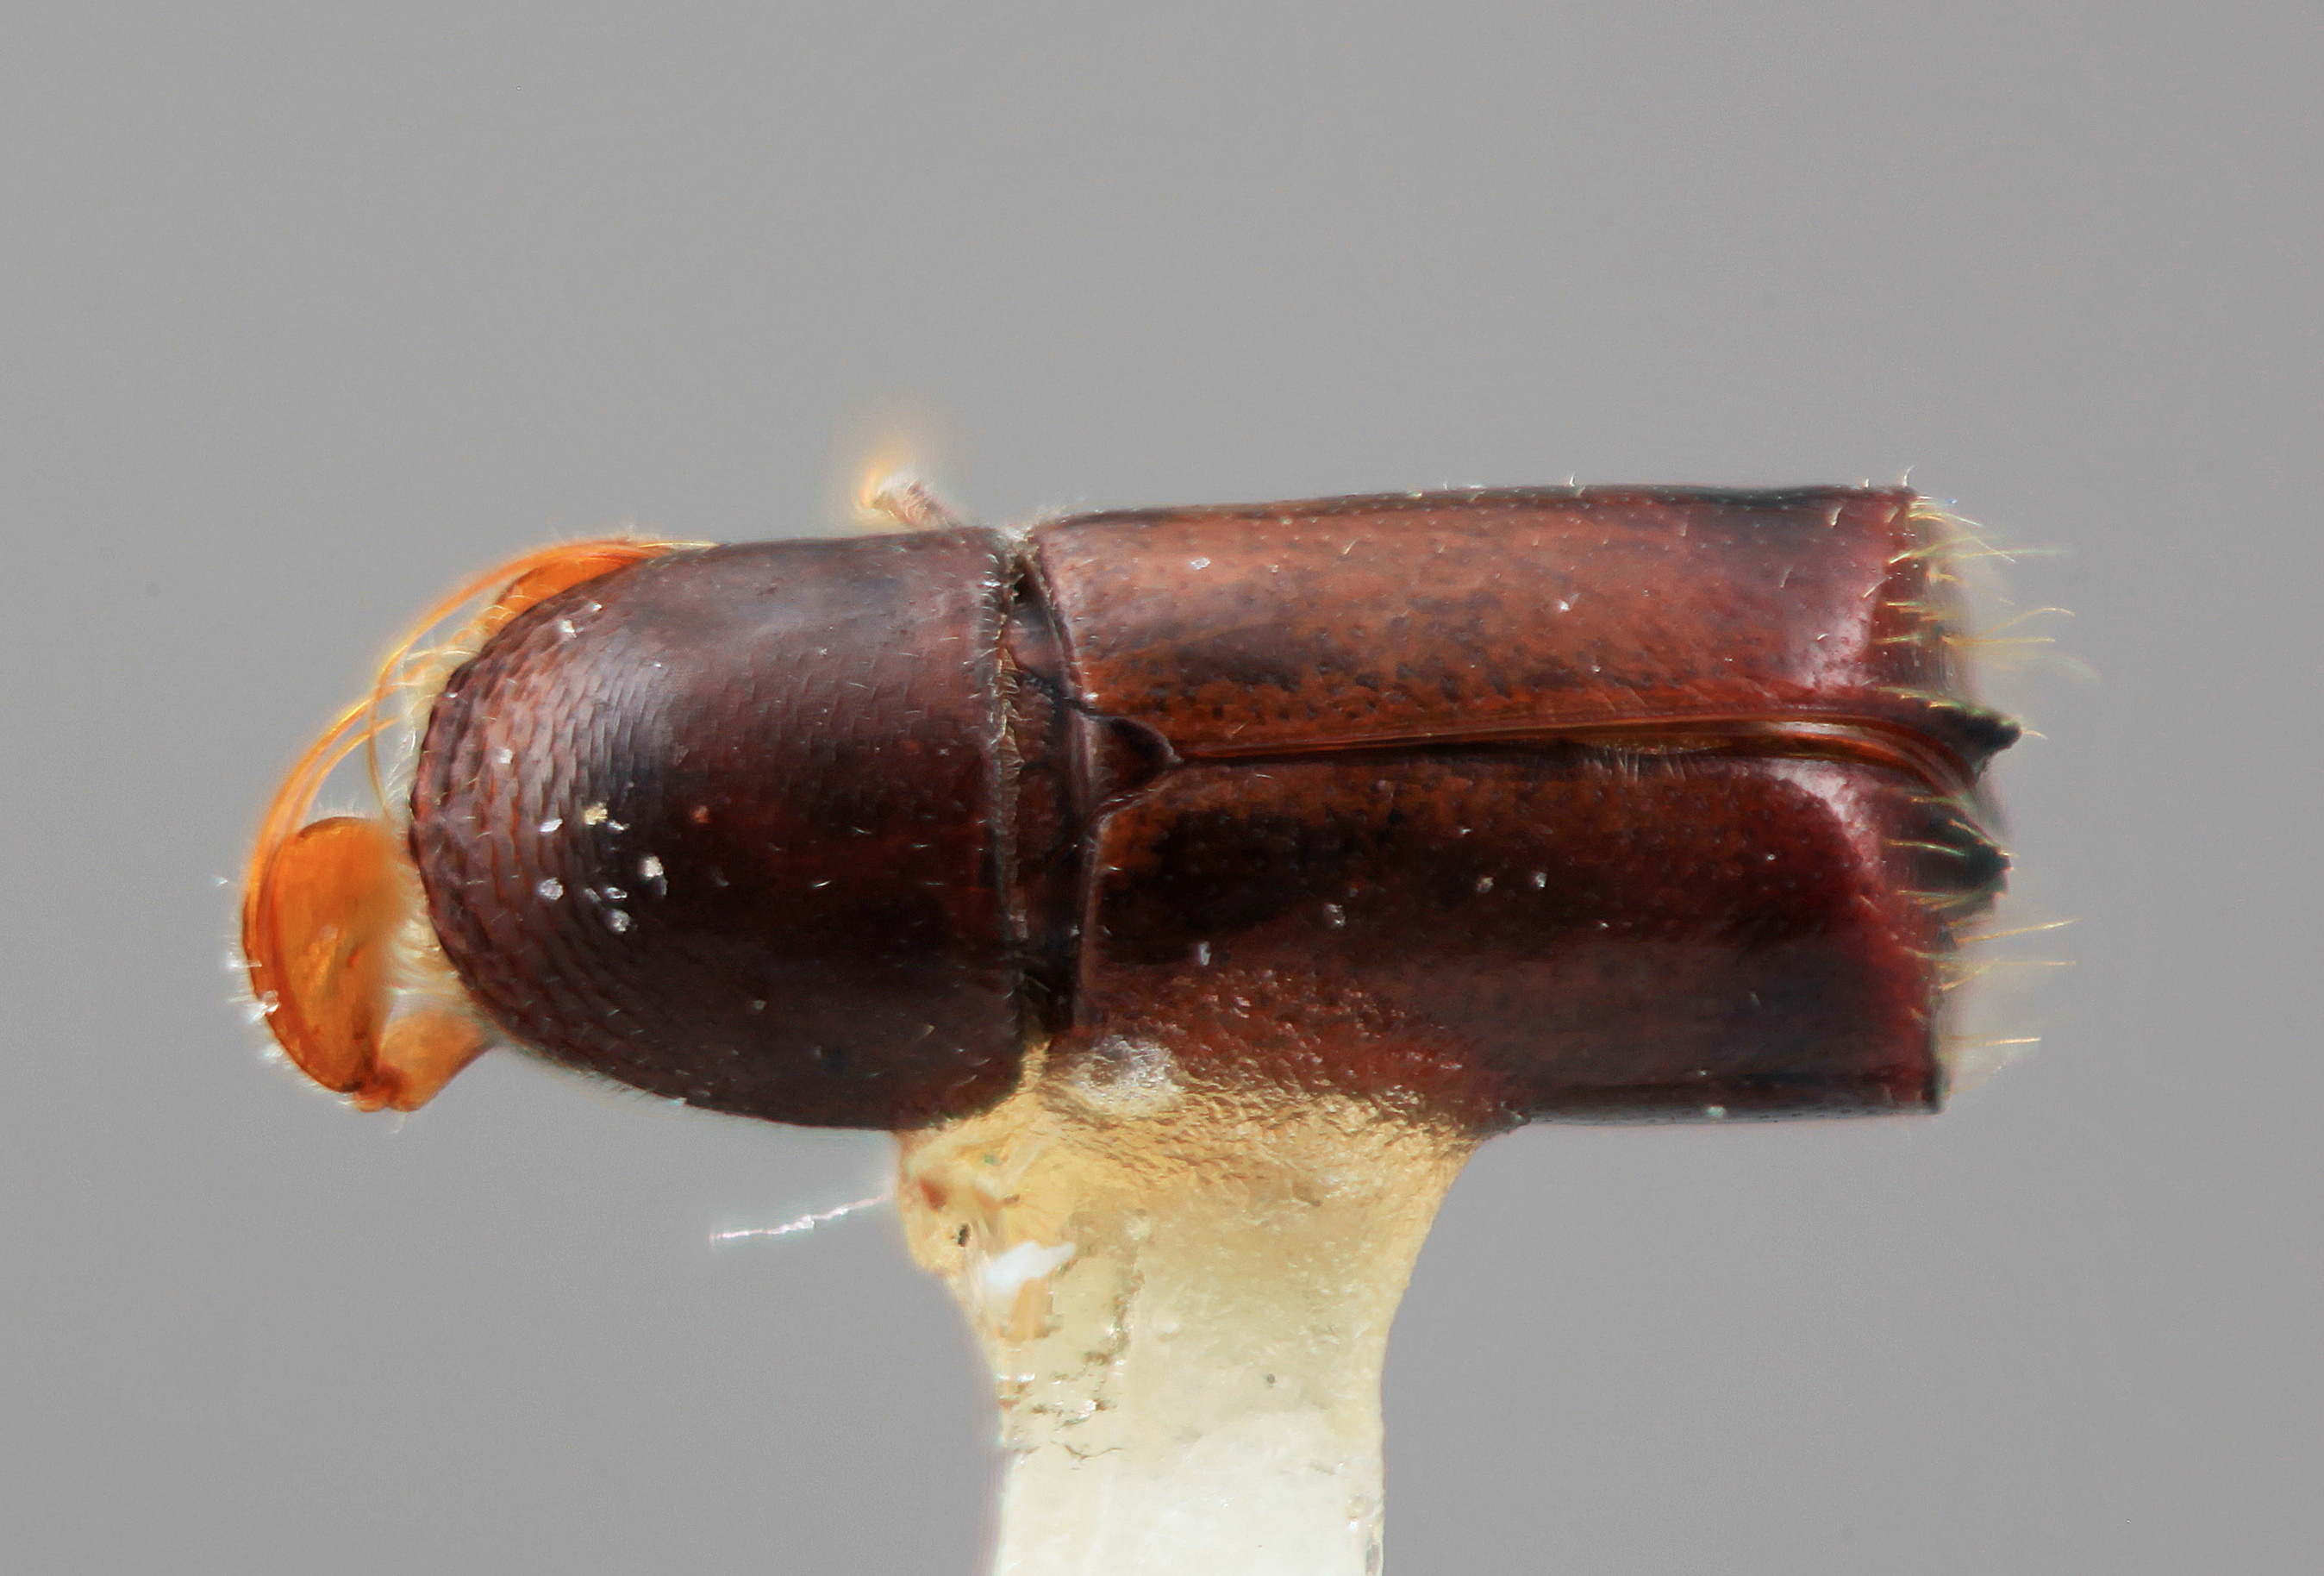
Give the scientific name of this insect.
Corthylus bellus
